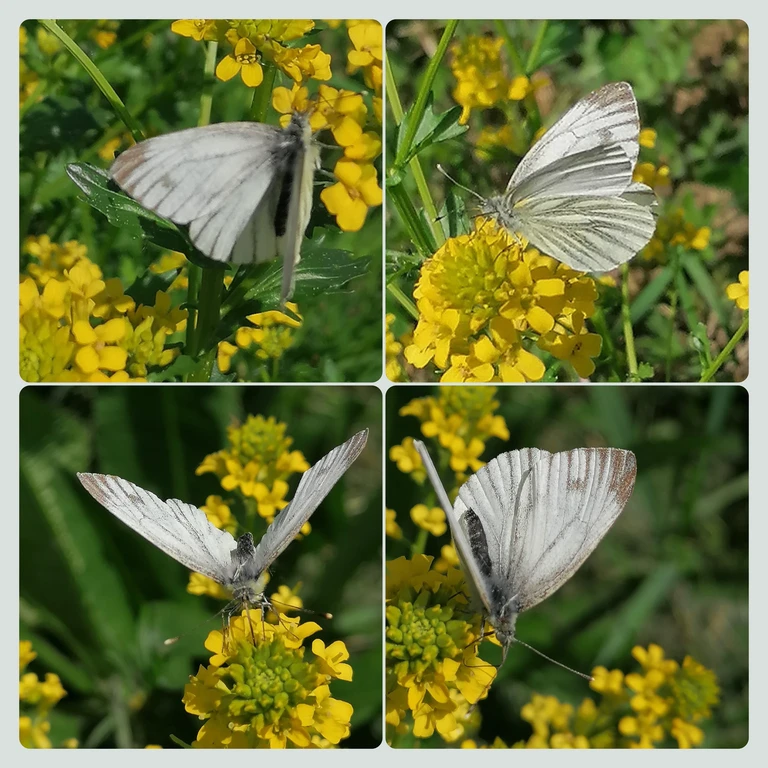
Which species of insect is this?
Pieris napi
